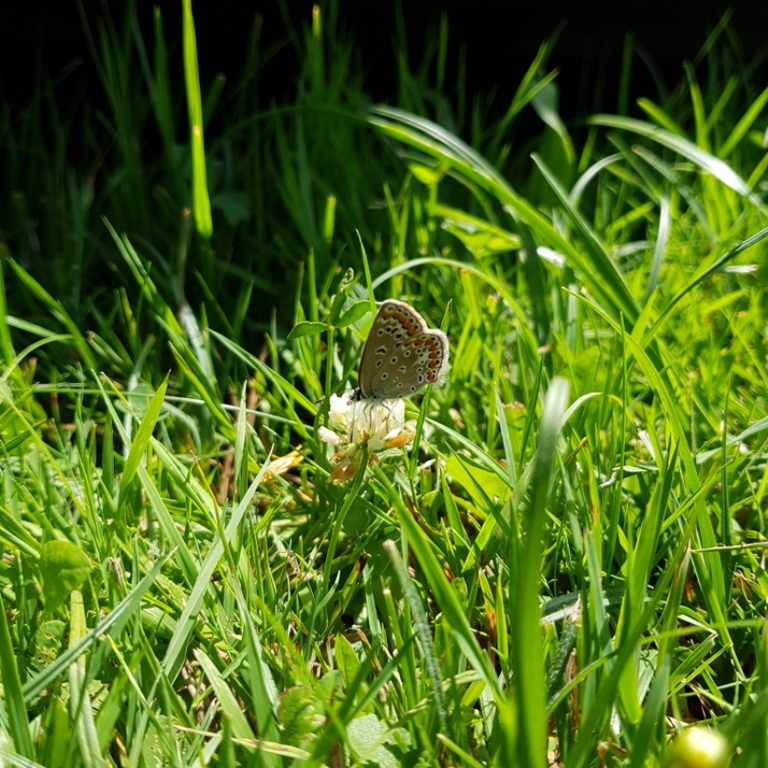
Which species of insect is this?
Polyommatus icarus
